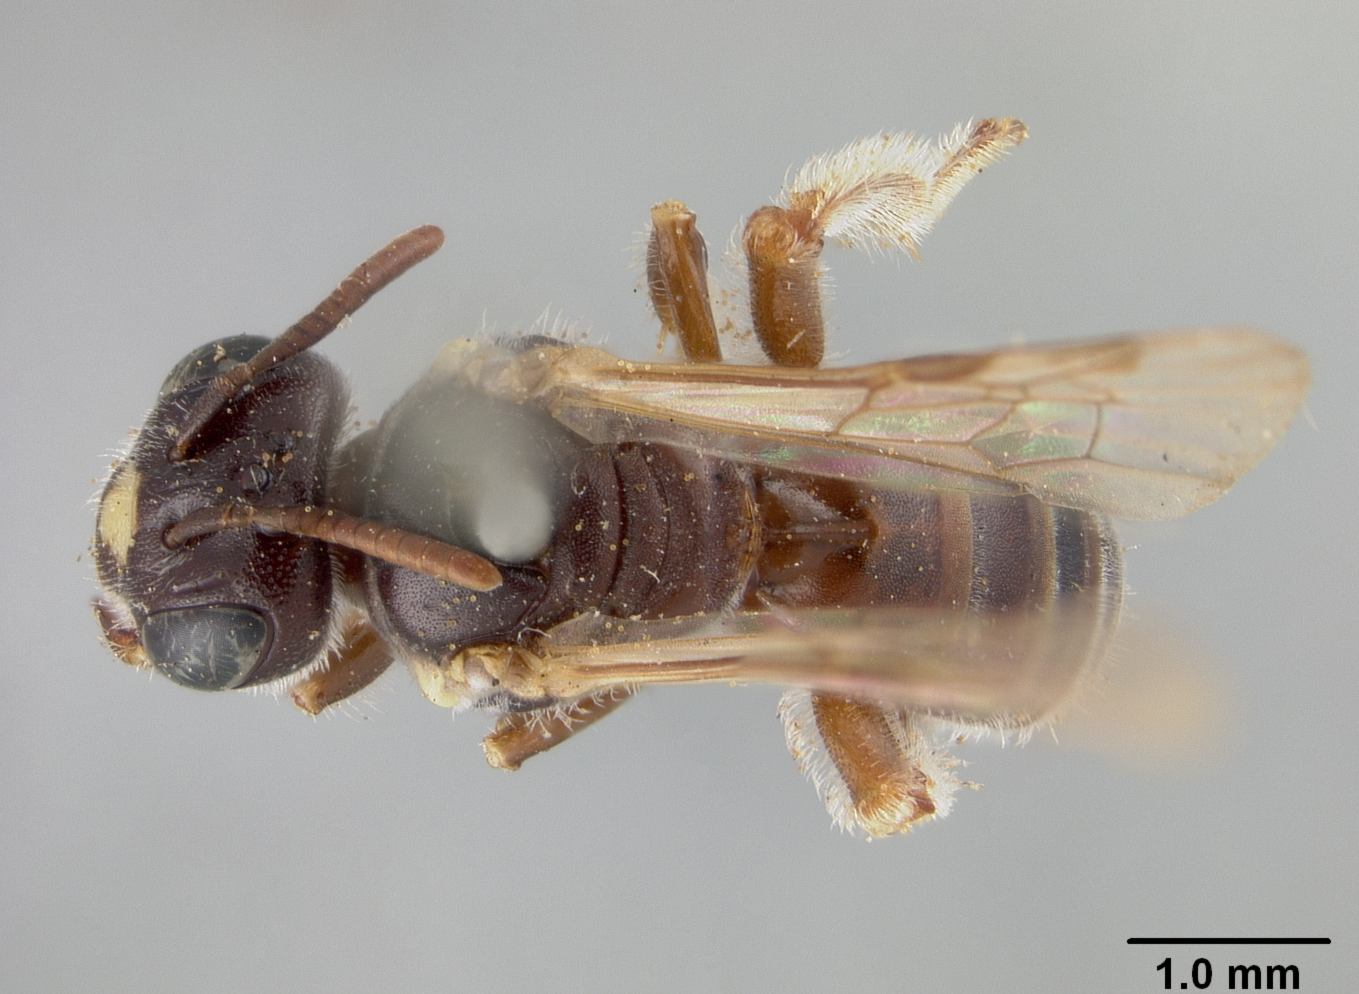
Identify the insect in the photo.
Protandrena heteromorpha
